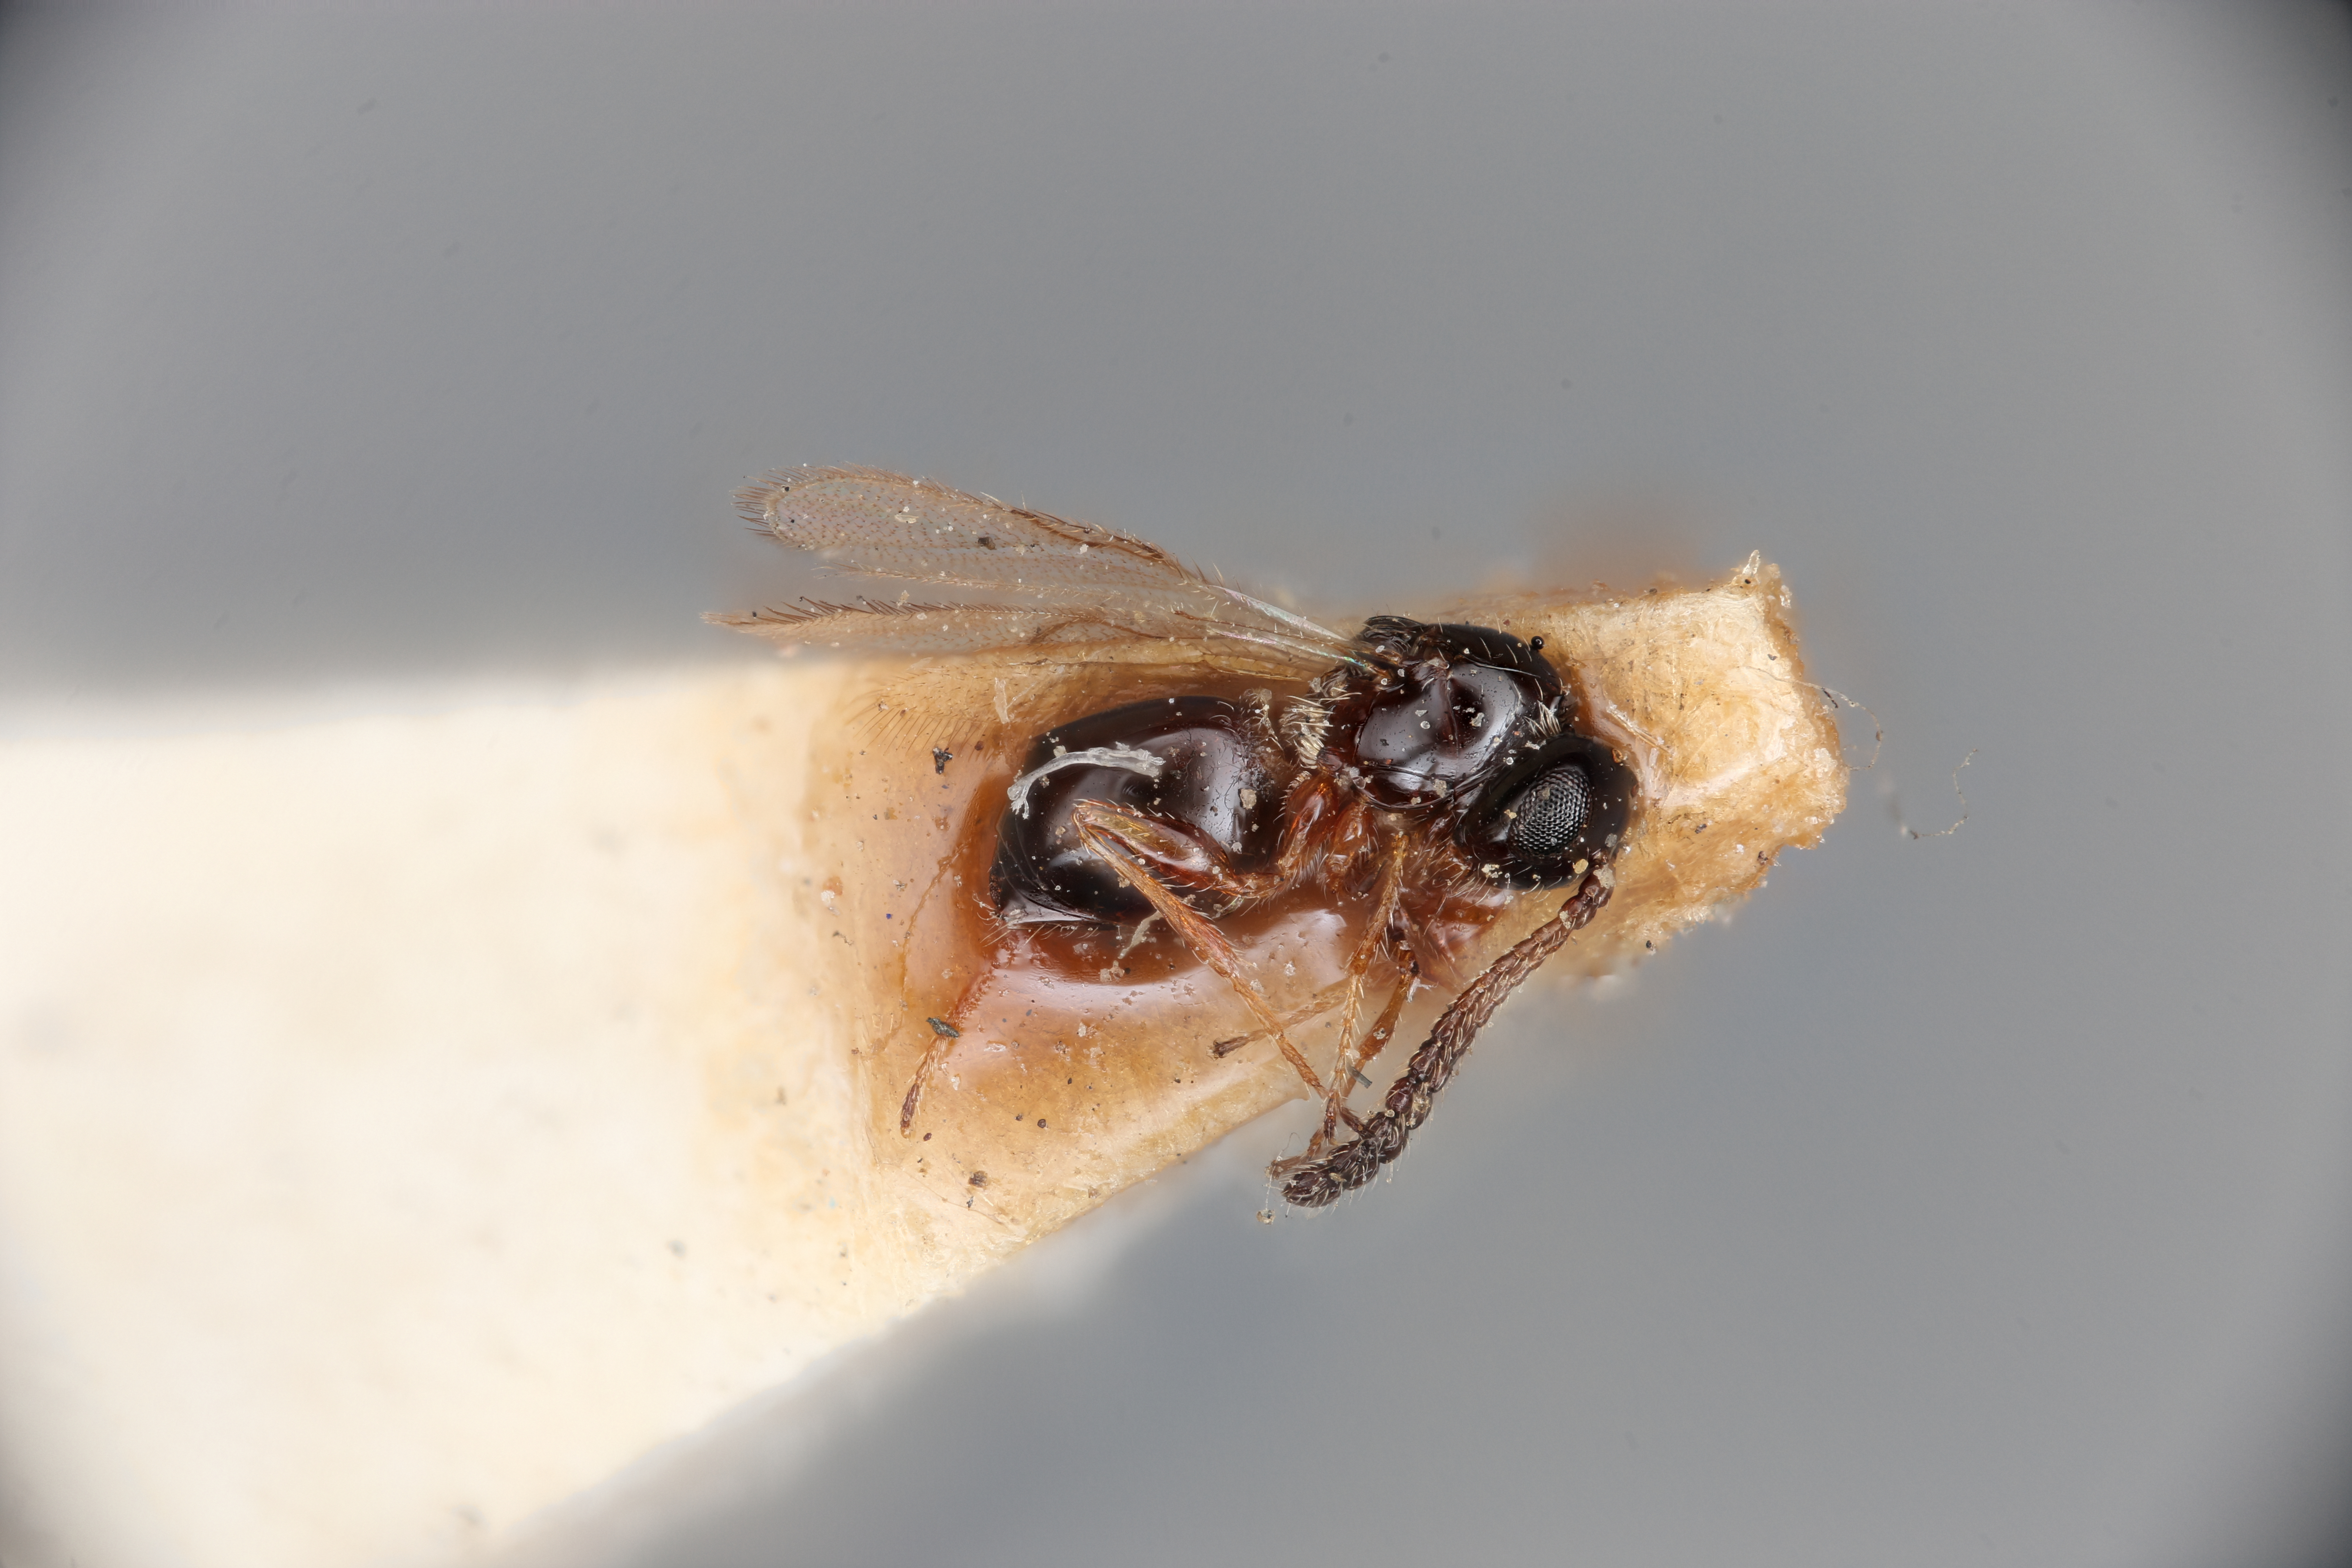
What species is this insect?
Hexacola sancti-vicenti
